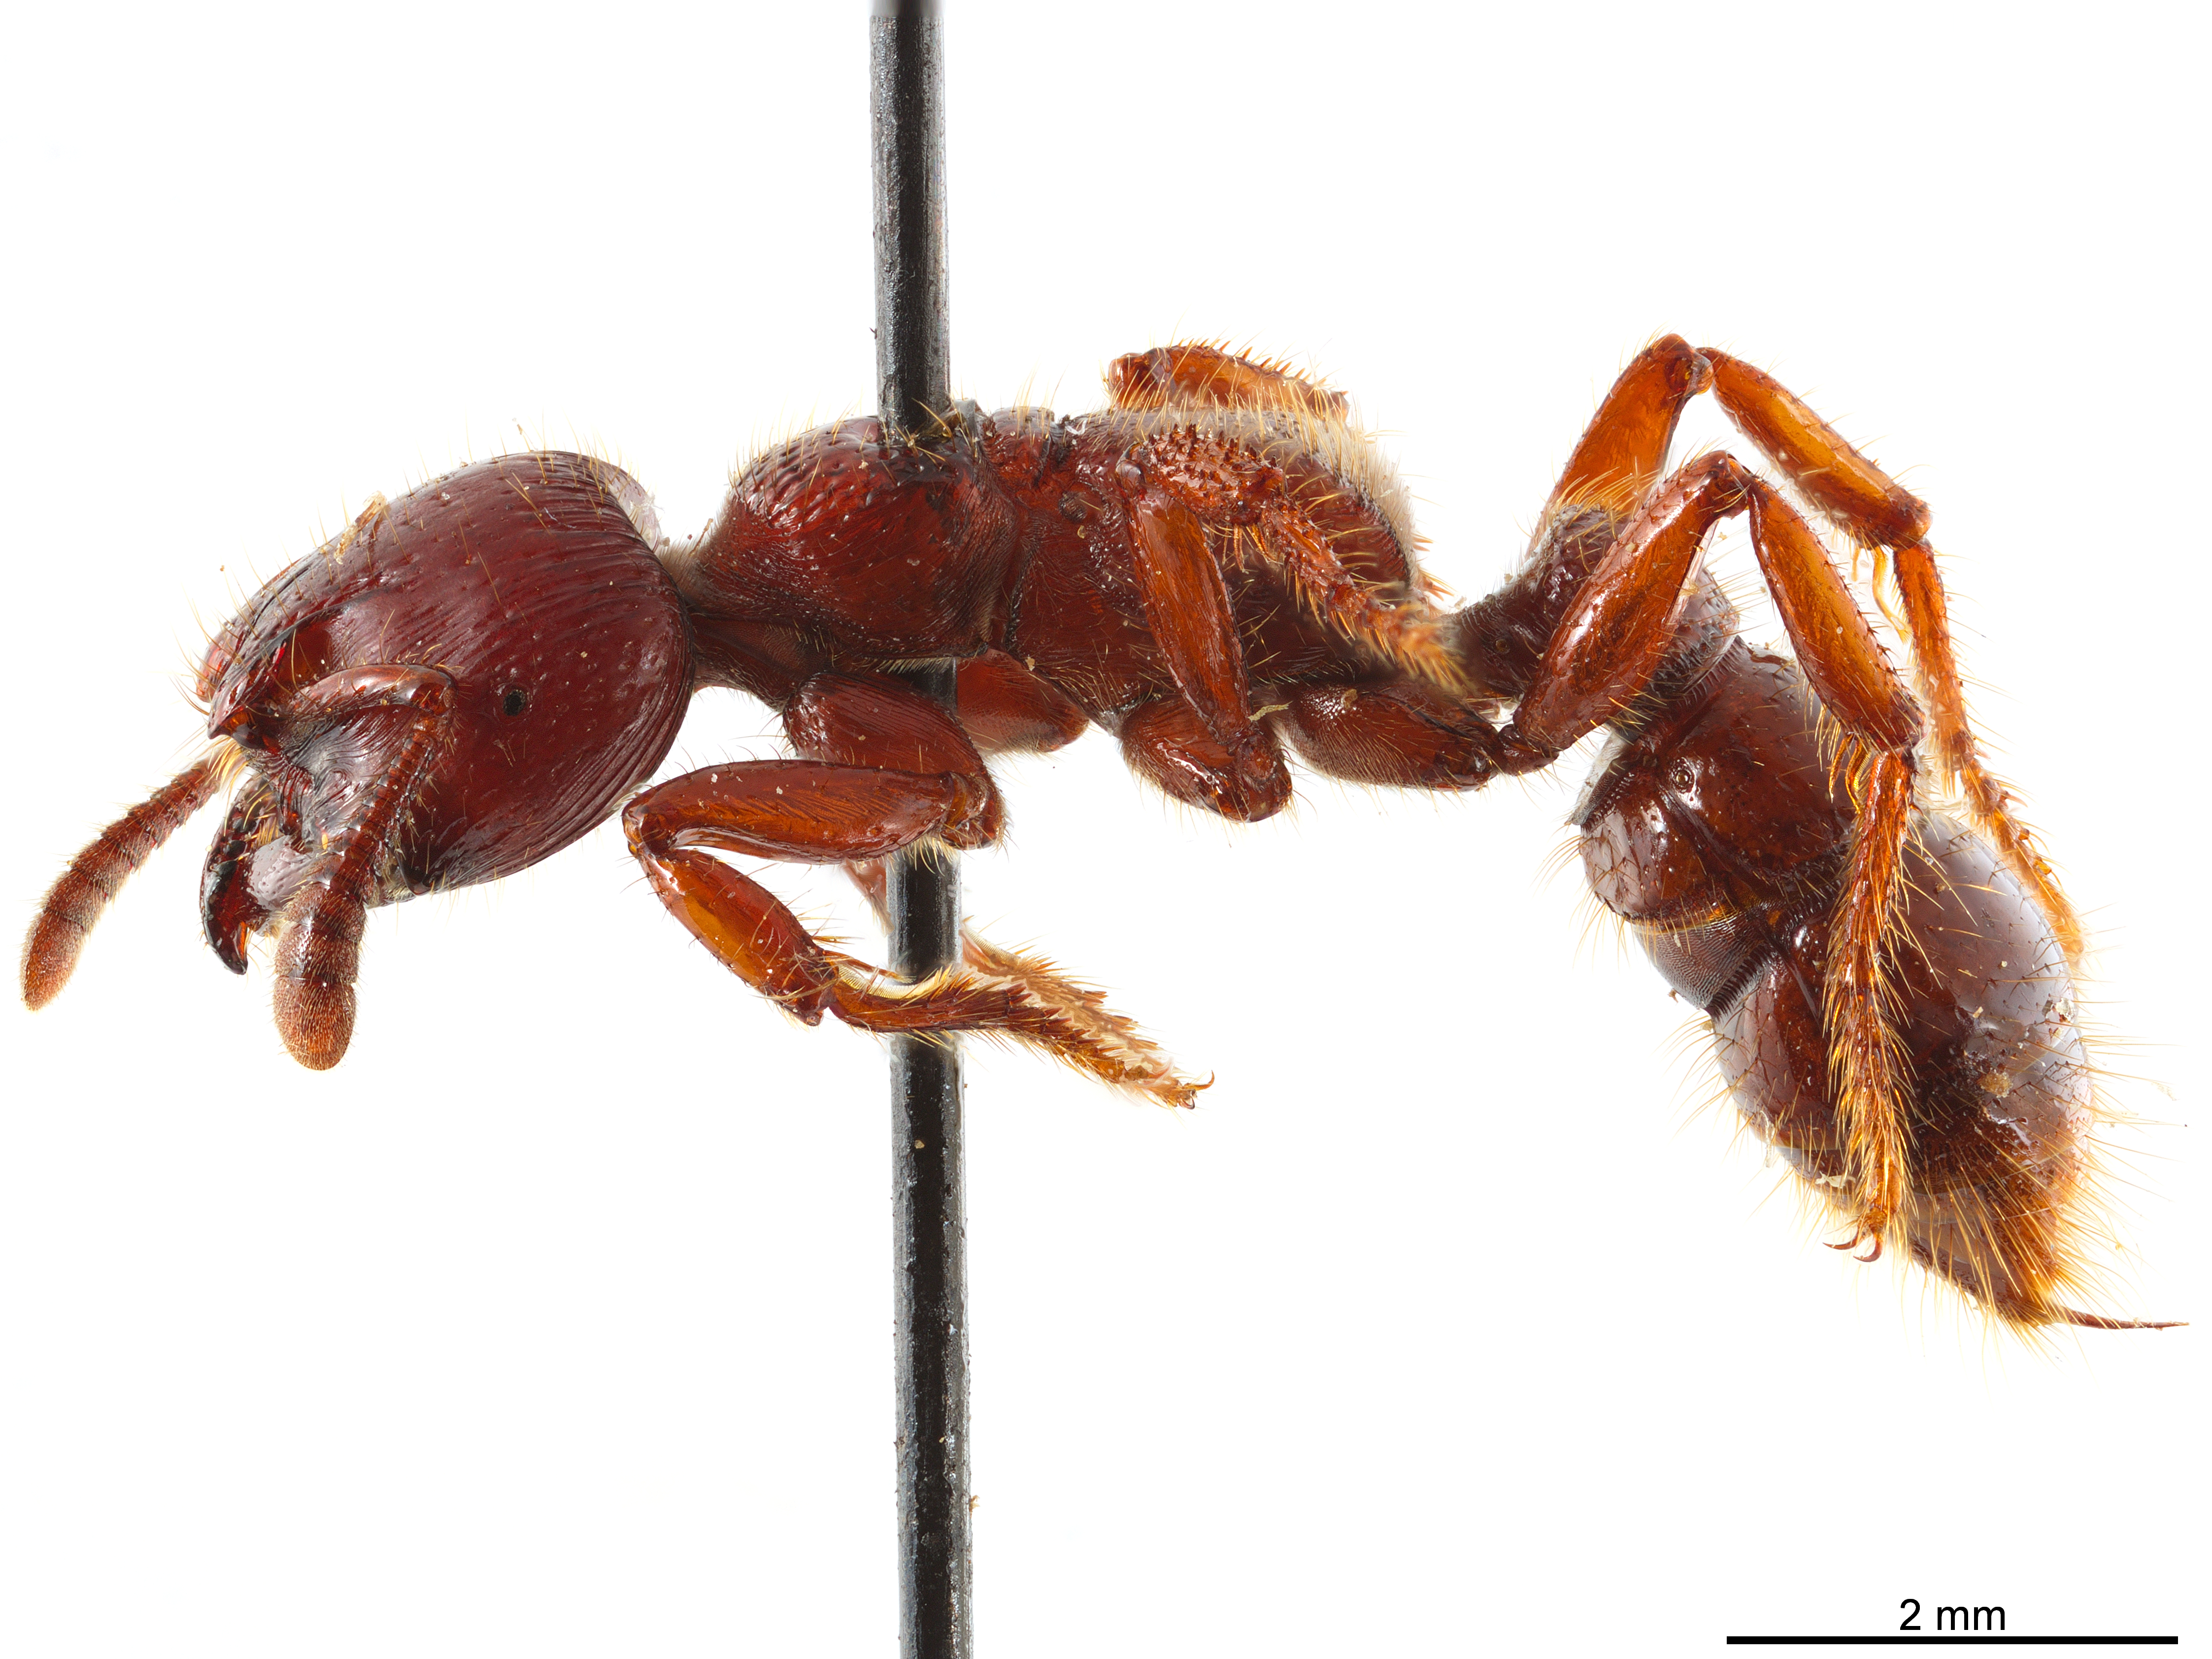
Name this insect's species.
Myopopone castanea
